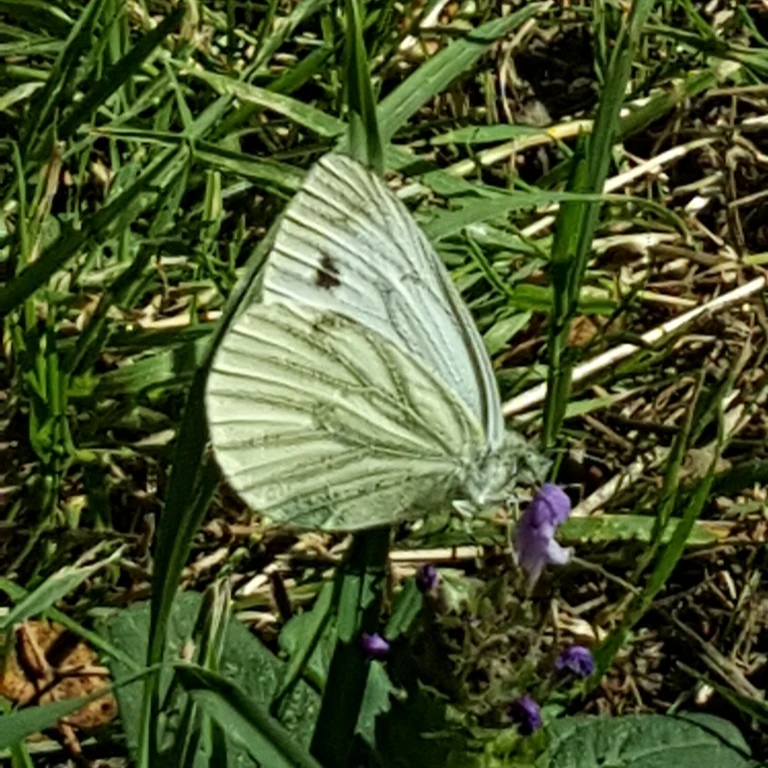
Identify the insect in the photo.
Pieris napi
